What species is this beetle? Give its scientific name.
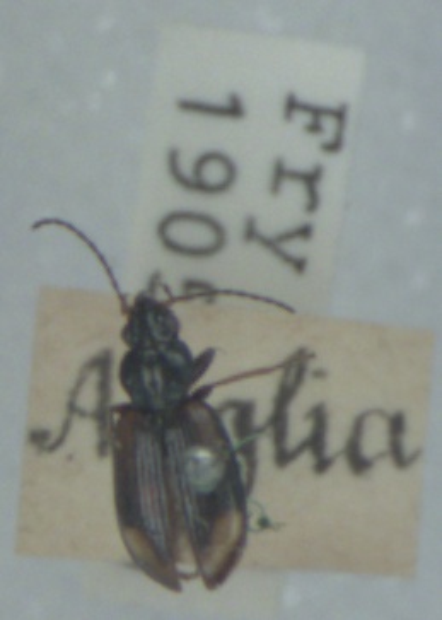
Bembidion bruxellense
